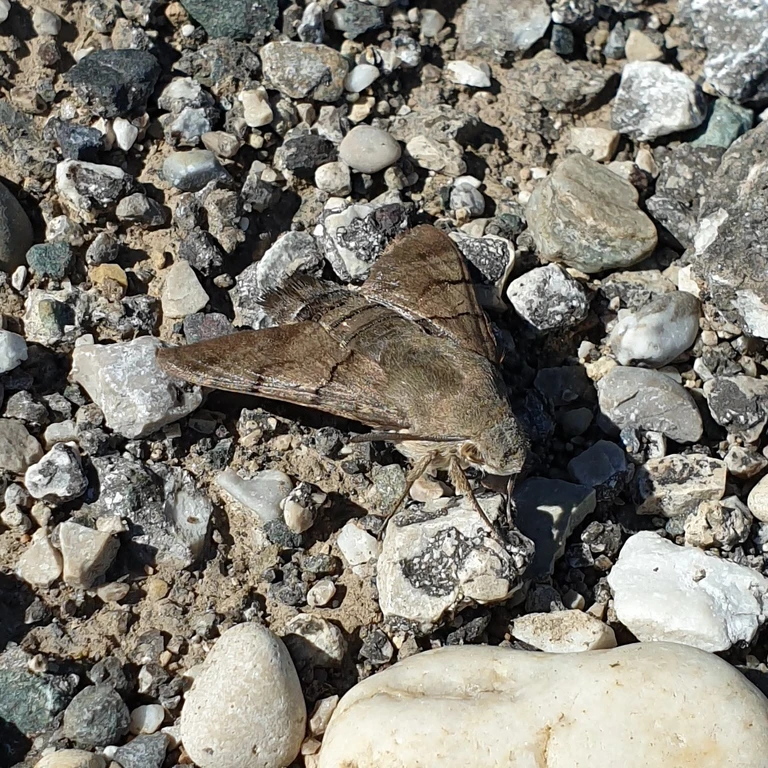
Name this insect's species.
Macroglossum stellatarum
